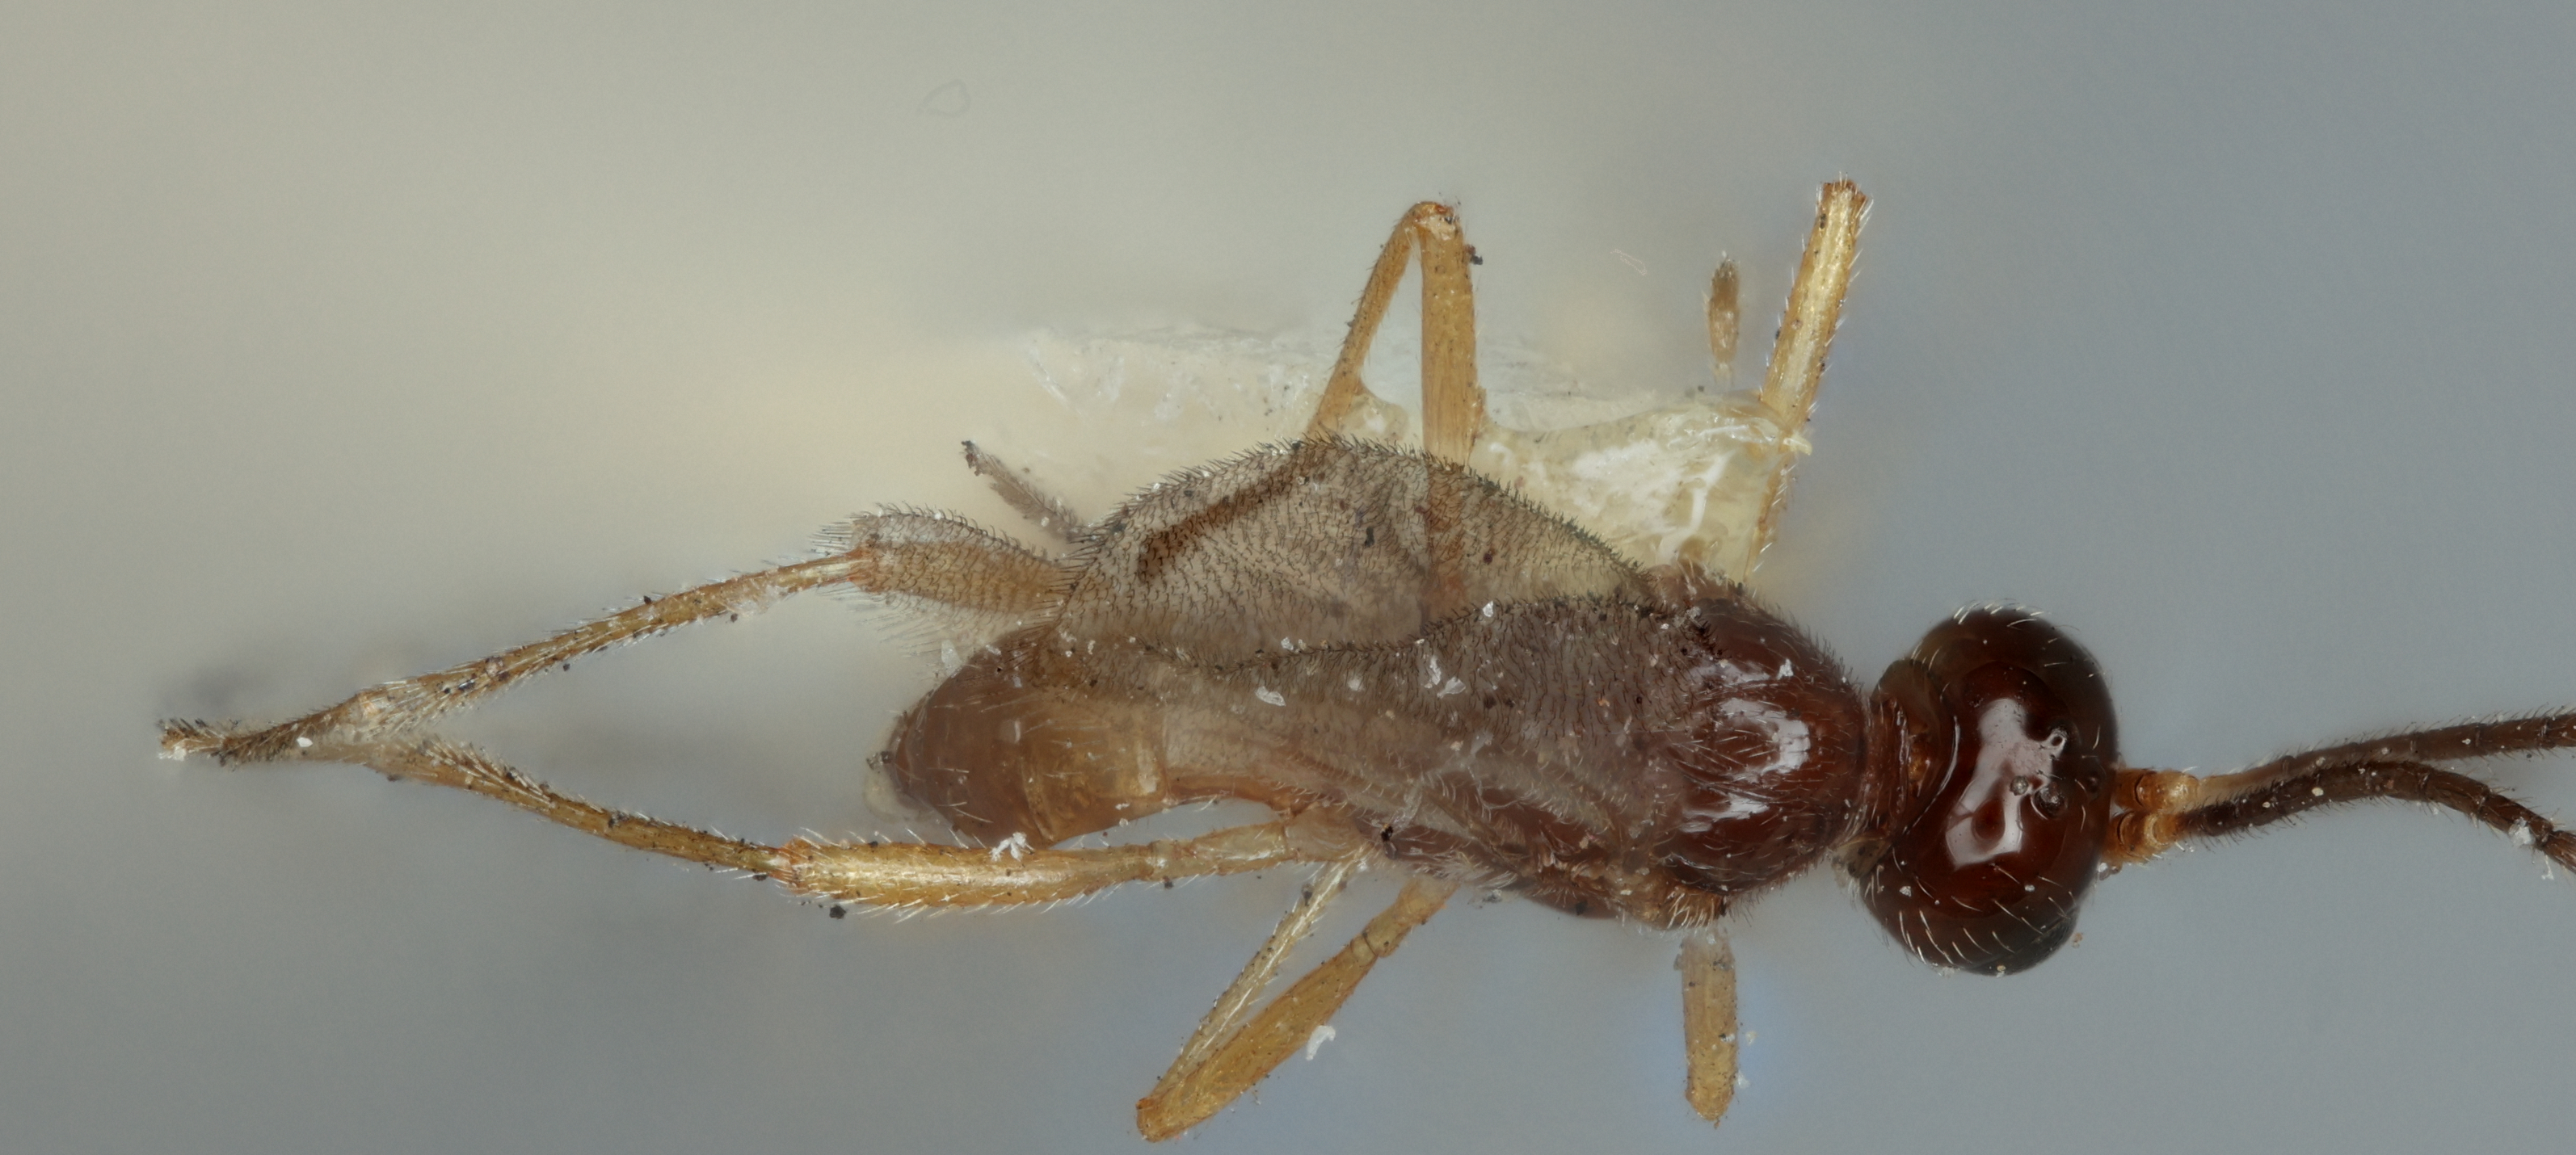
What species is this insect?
Praon aguti
